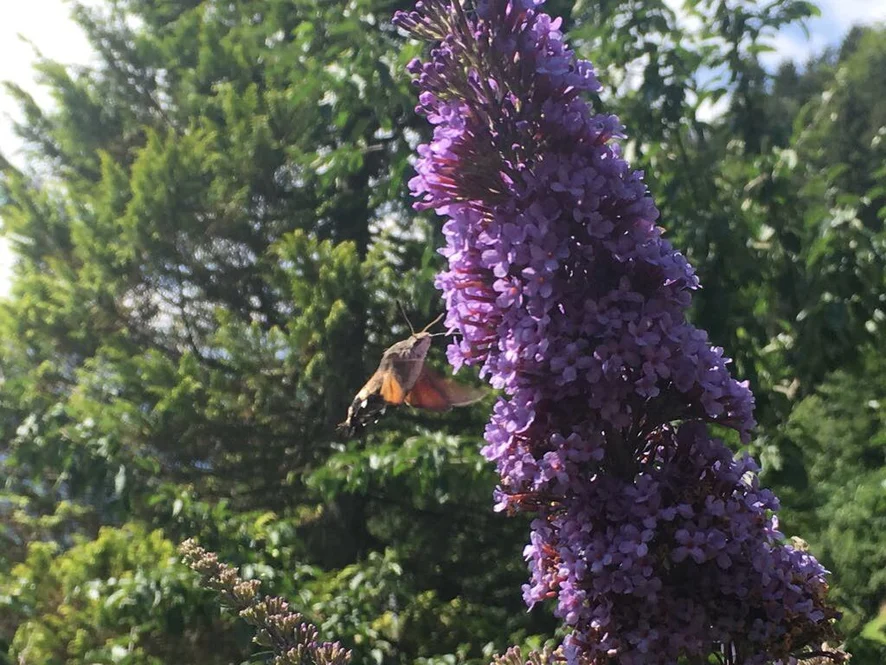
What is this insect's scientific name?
Macroglossum stellatarum
